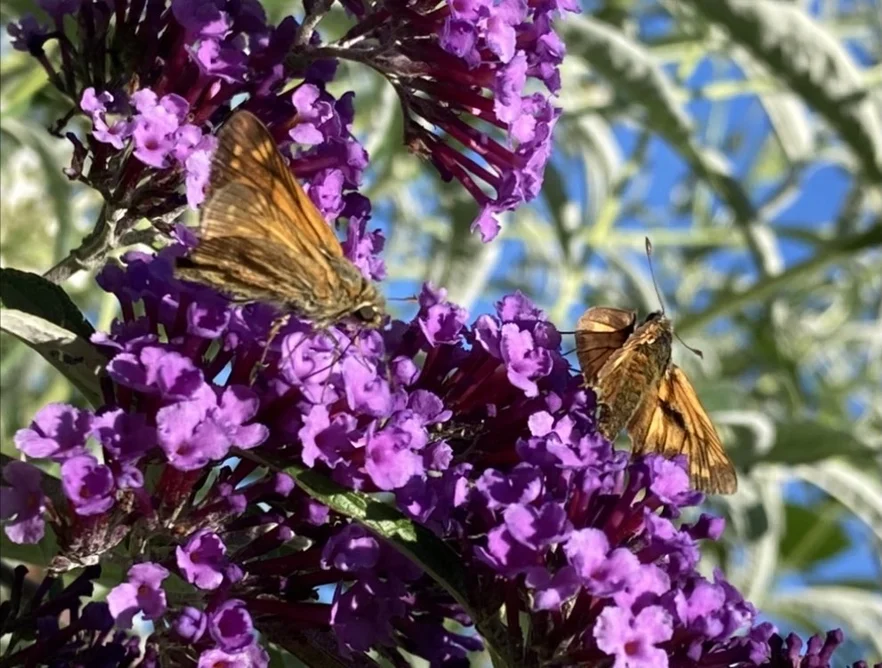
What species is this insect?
Ochlodes sylvanus (also Ochlodes venata)
